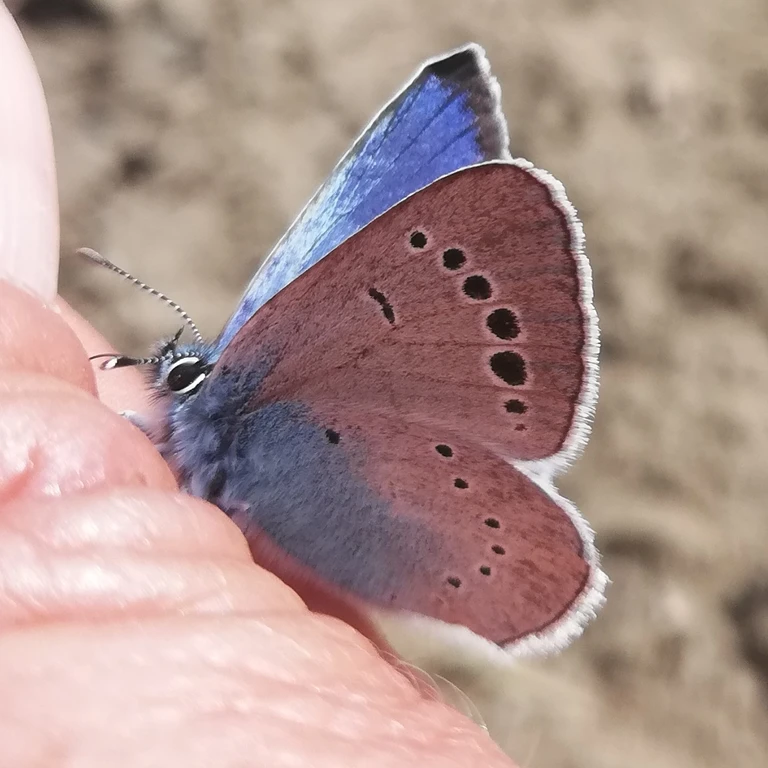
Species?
Glaucopsyche alexis
